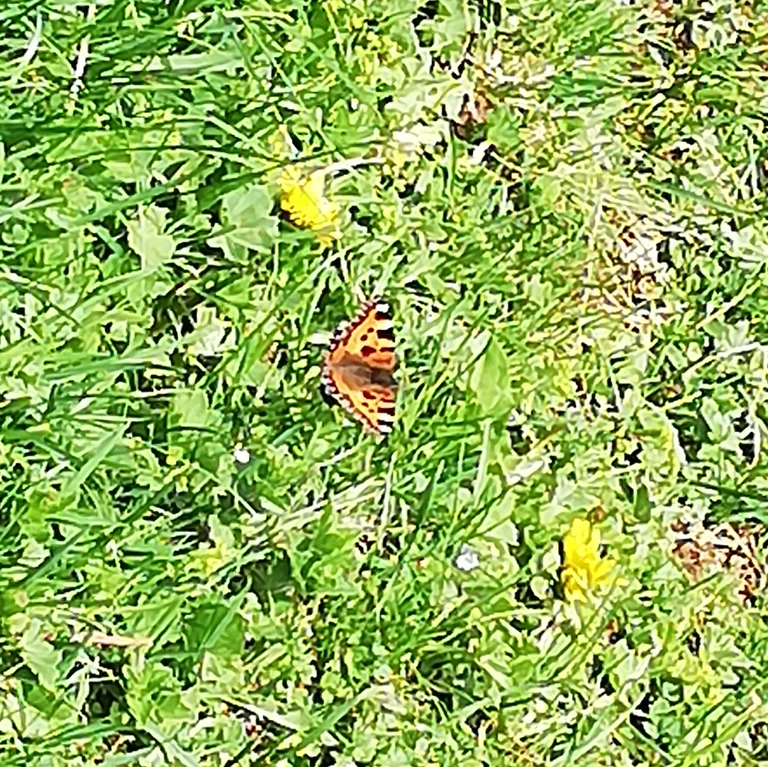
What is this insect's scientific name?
Aglais urticae
